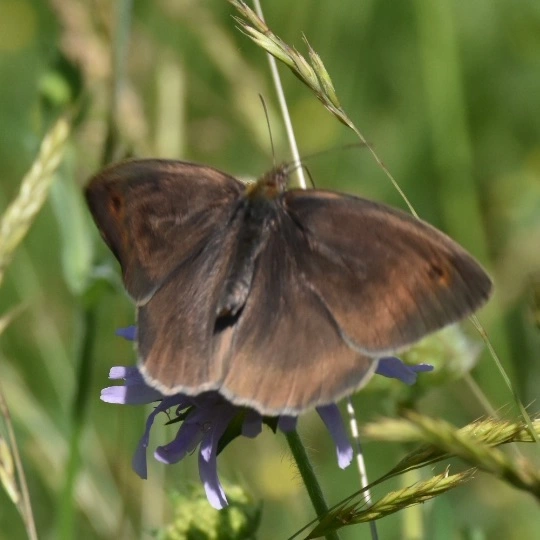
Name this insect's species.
Maniola jurtina
